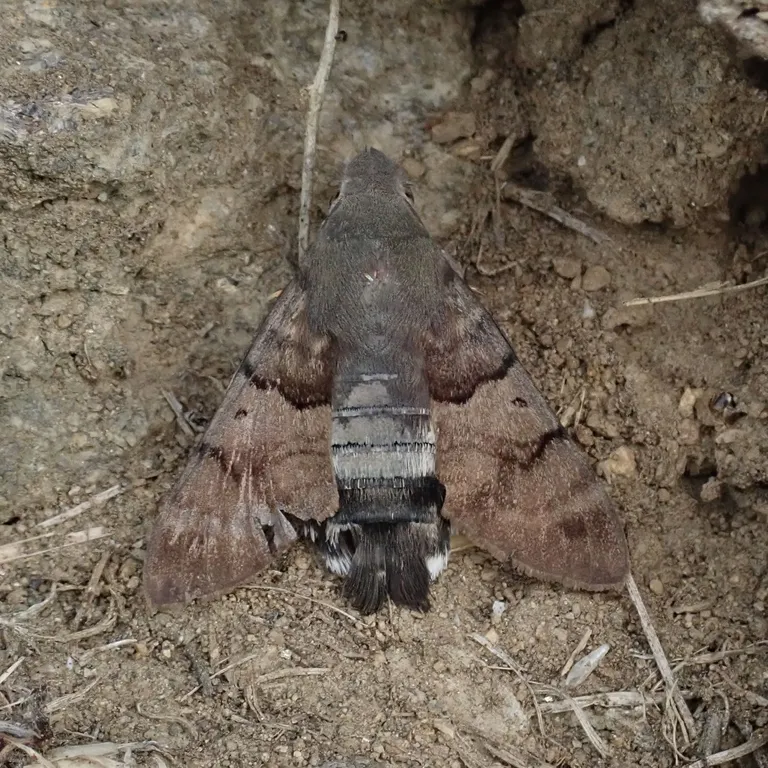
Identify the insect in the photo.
Macroglossum stellatarum
